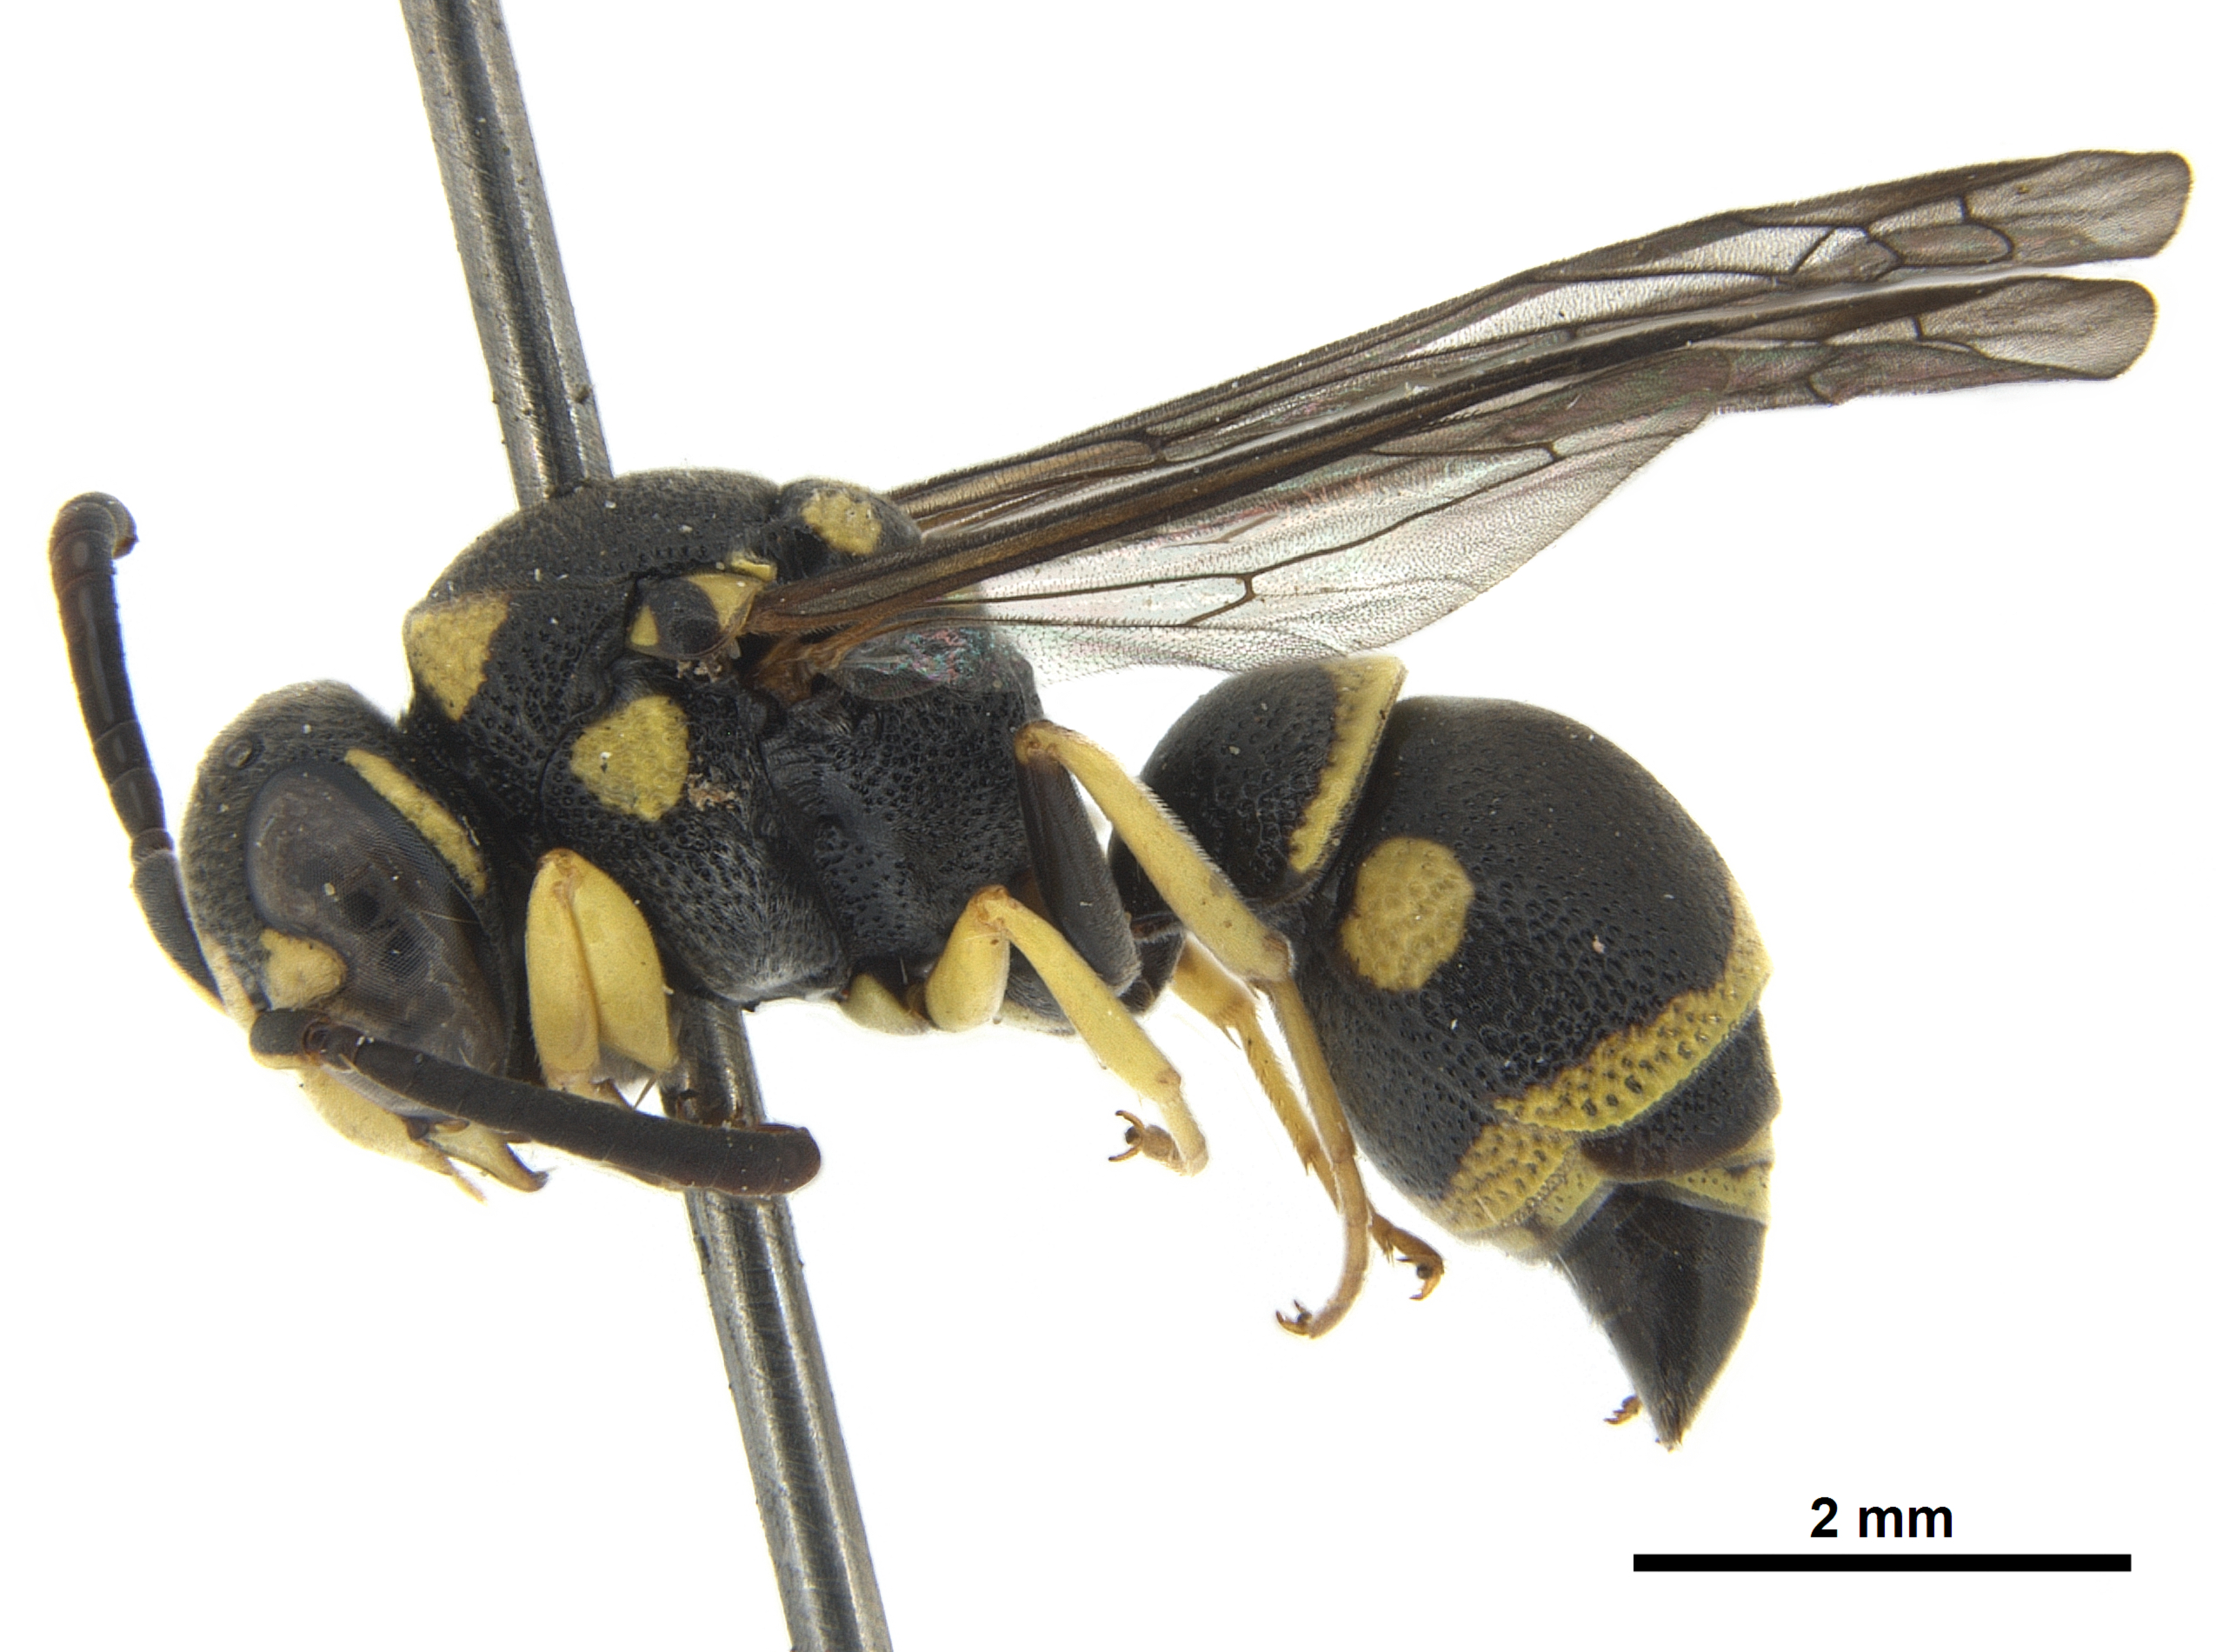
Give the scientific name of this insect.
Antepipona ceylonica
